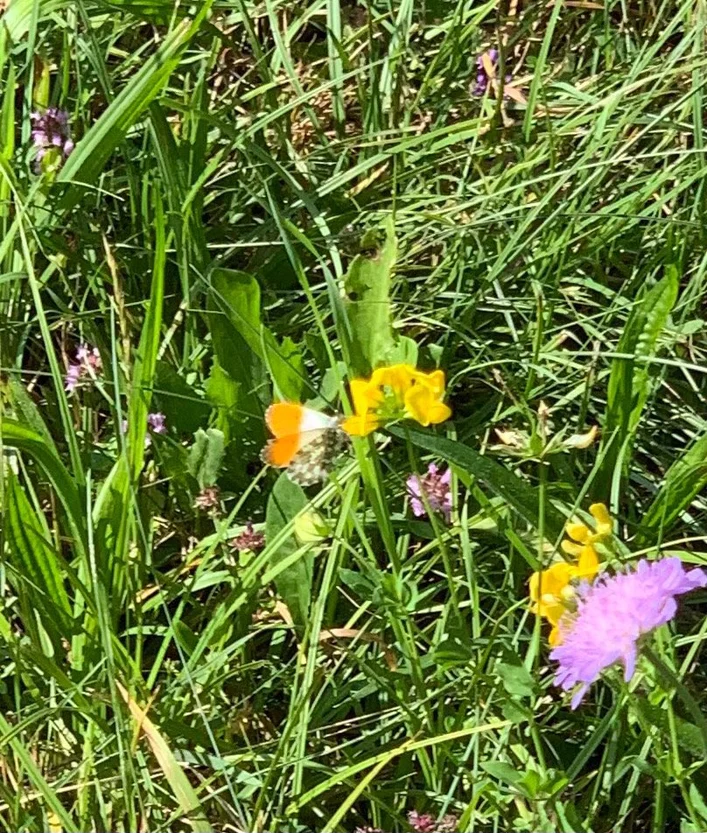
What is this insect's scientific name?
Anthocharis cardamines
